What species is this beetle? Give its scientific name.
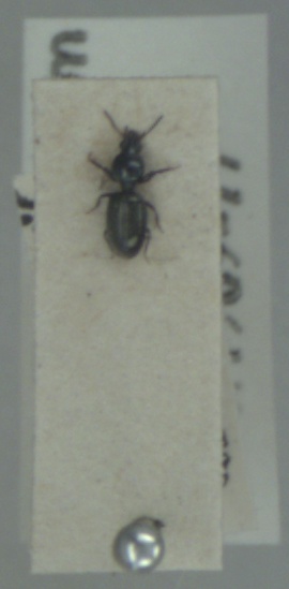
Dyschirius aeneus
